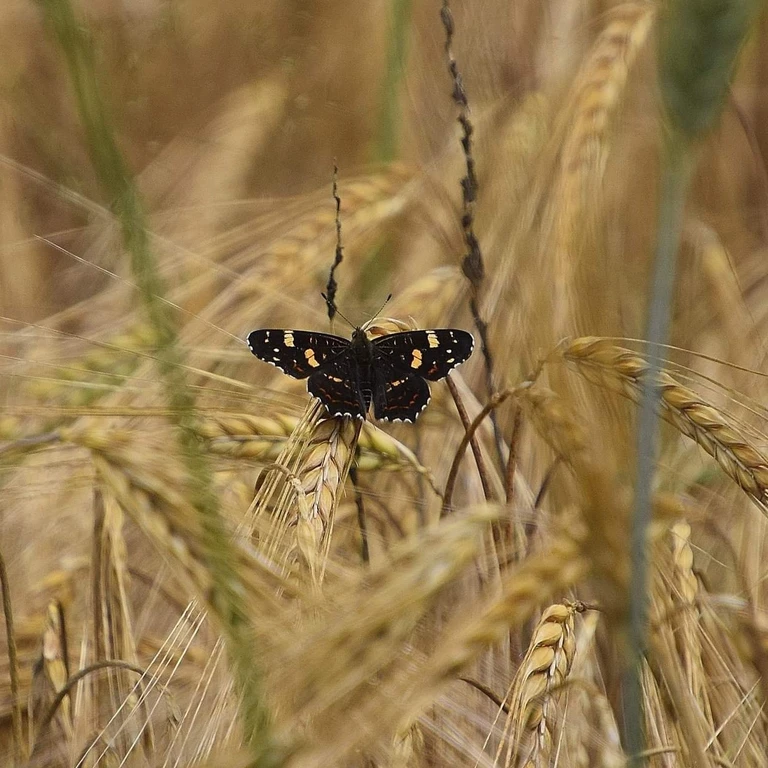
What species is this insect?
Araschnia levana
